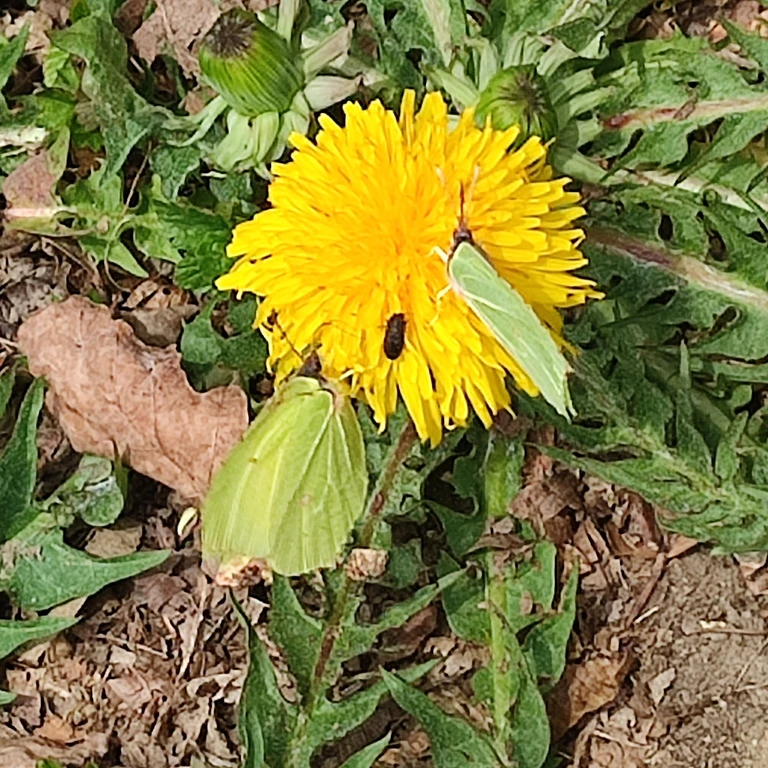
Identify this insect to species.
Gonepteryx rhamni
